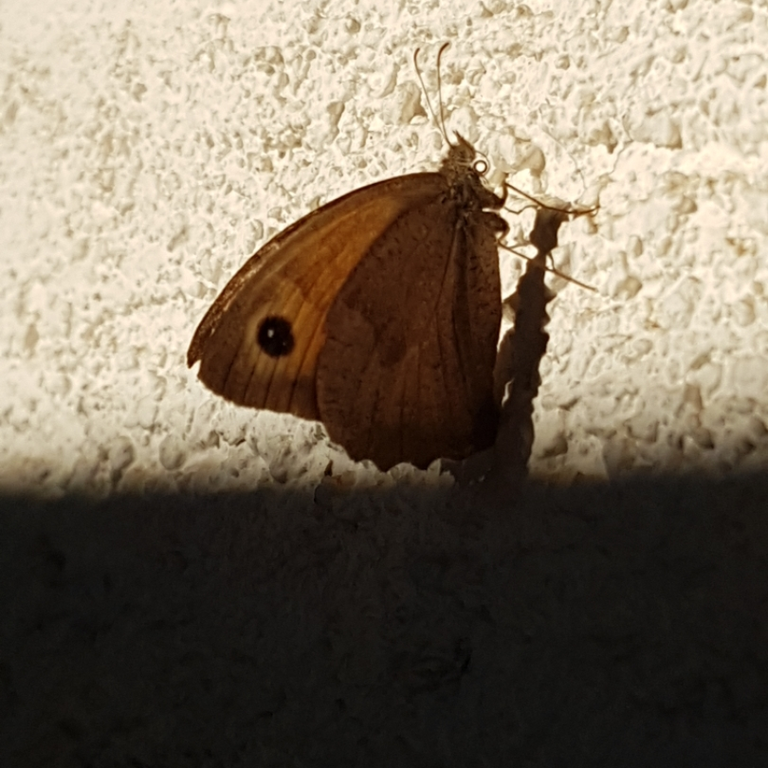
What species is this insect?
Maniola jurtina
